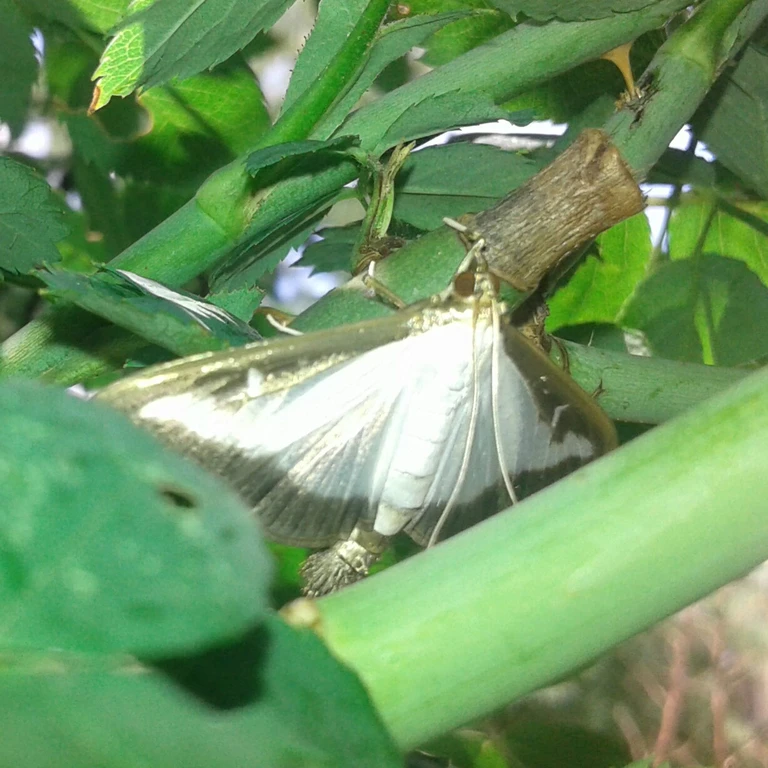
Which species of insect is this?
Cydalima perspectalis
